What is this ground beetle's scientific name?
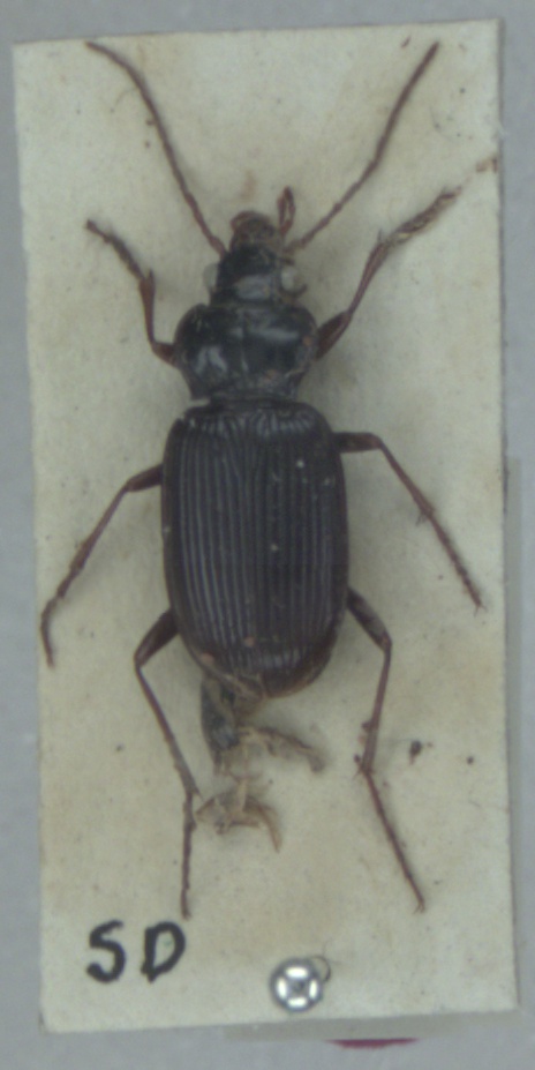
Nebria brevicollis
